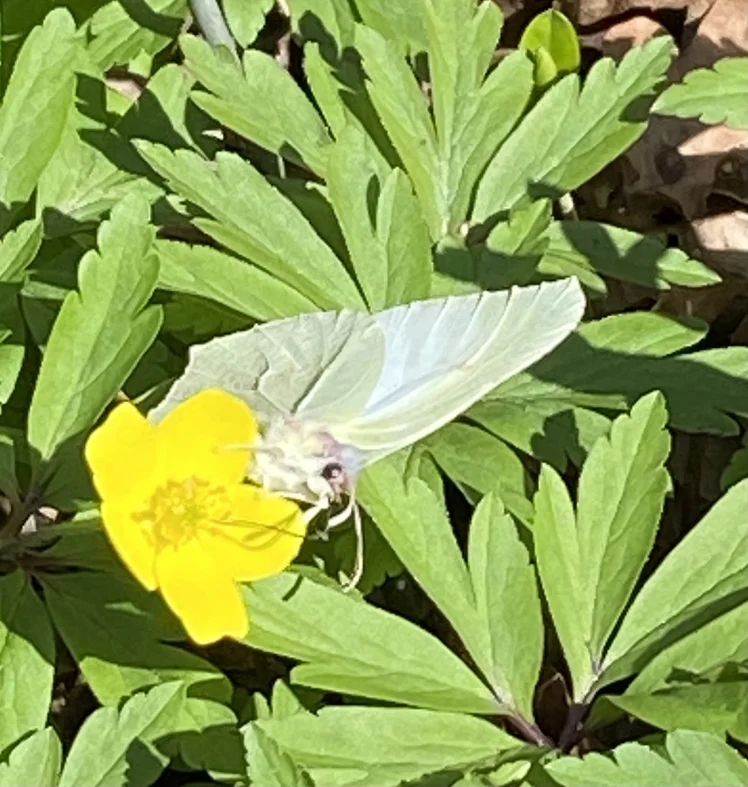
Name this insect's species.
Gonepteryx rhamni
